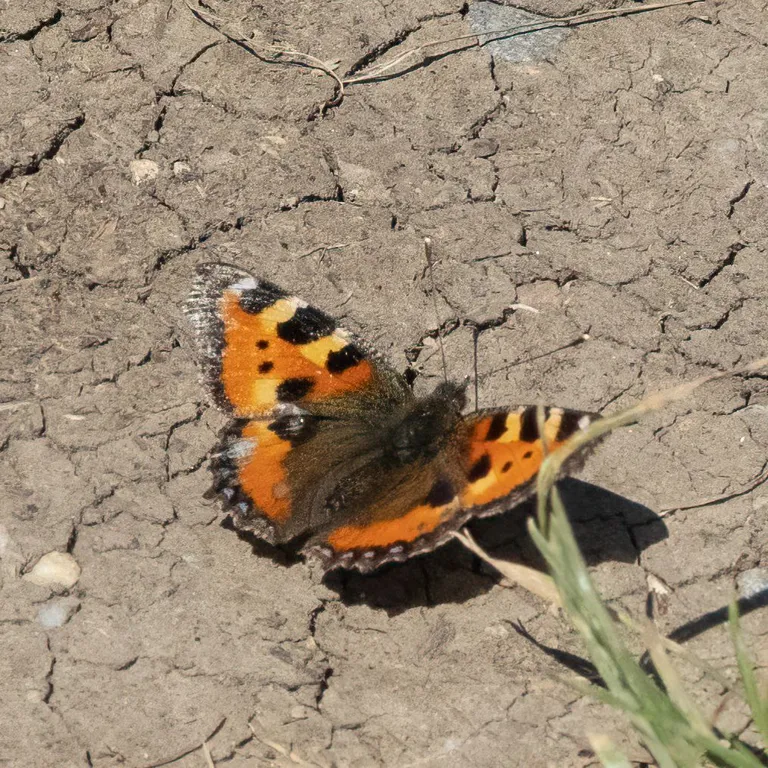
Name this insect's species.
Aglais urticae
